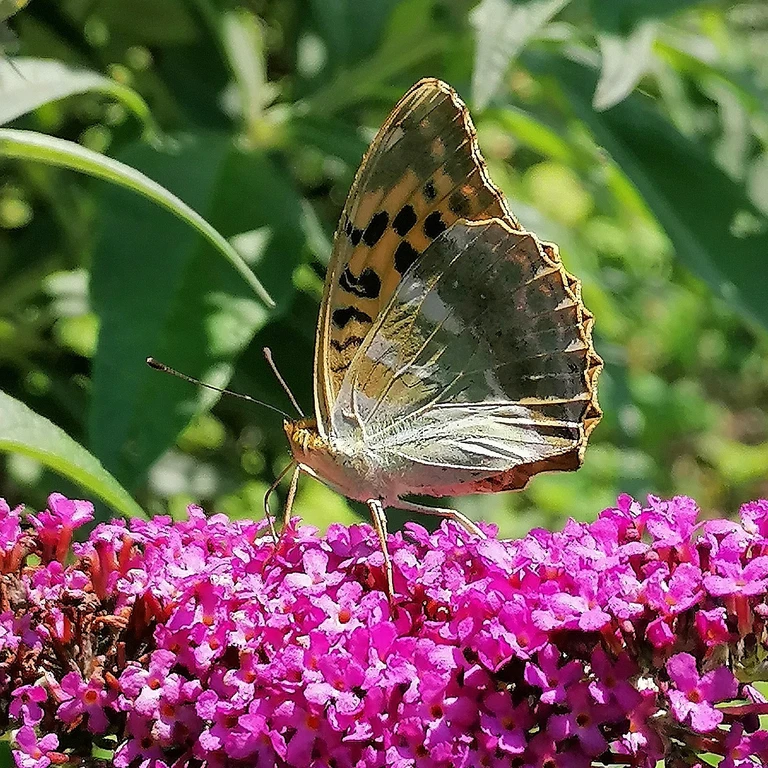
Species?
Argynnis paphia
